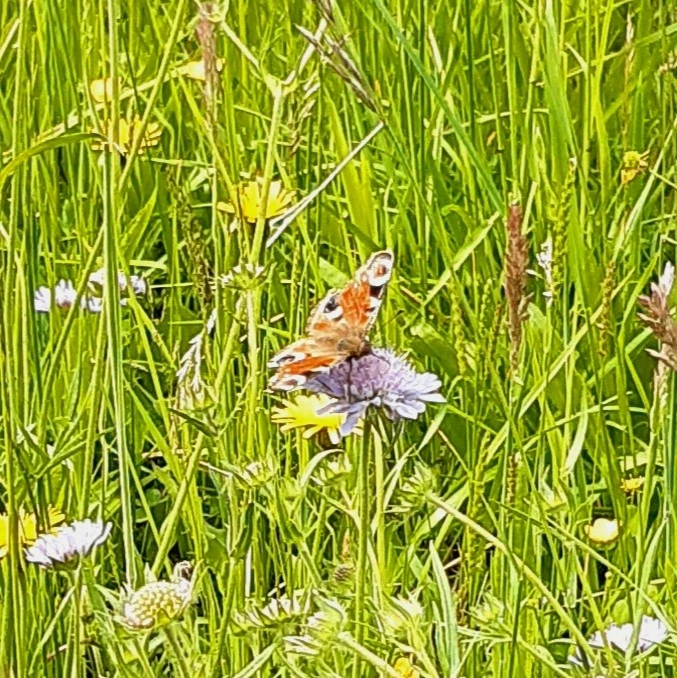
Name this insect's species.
Aglais io
